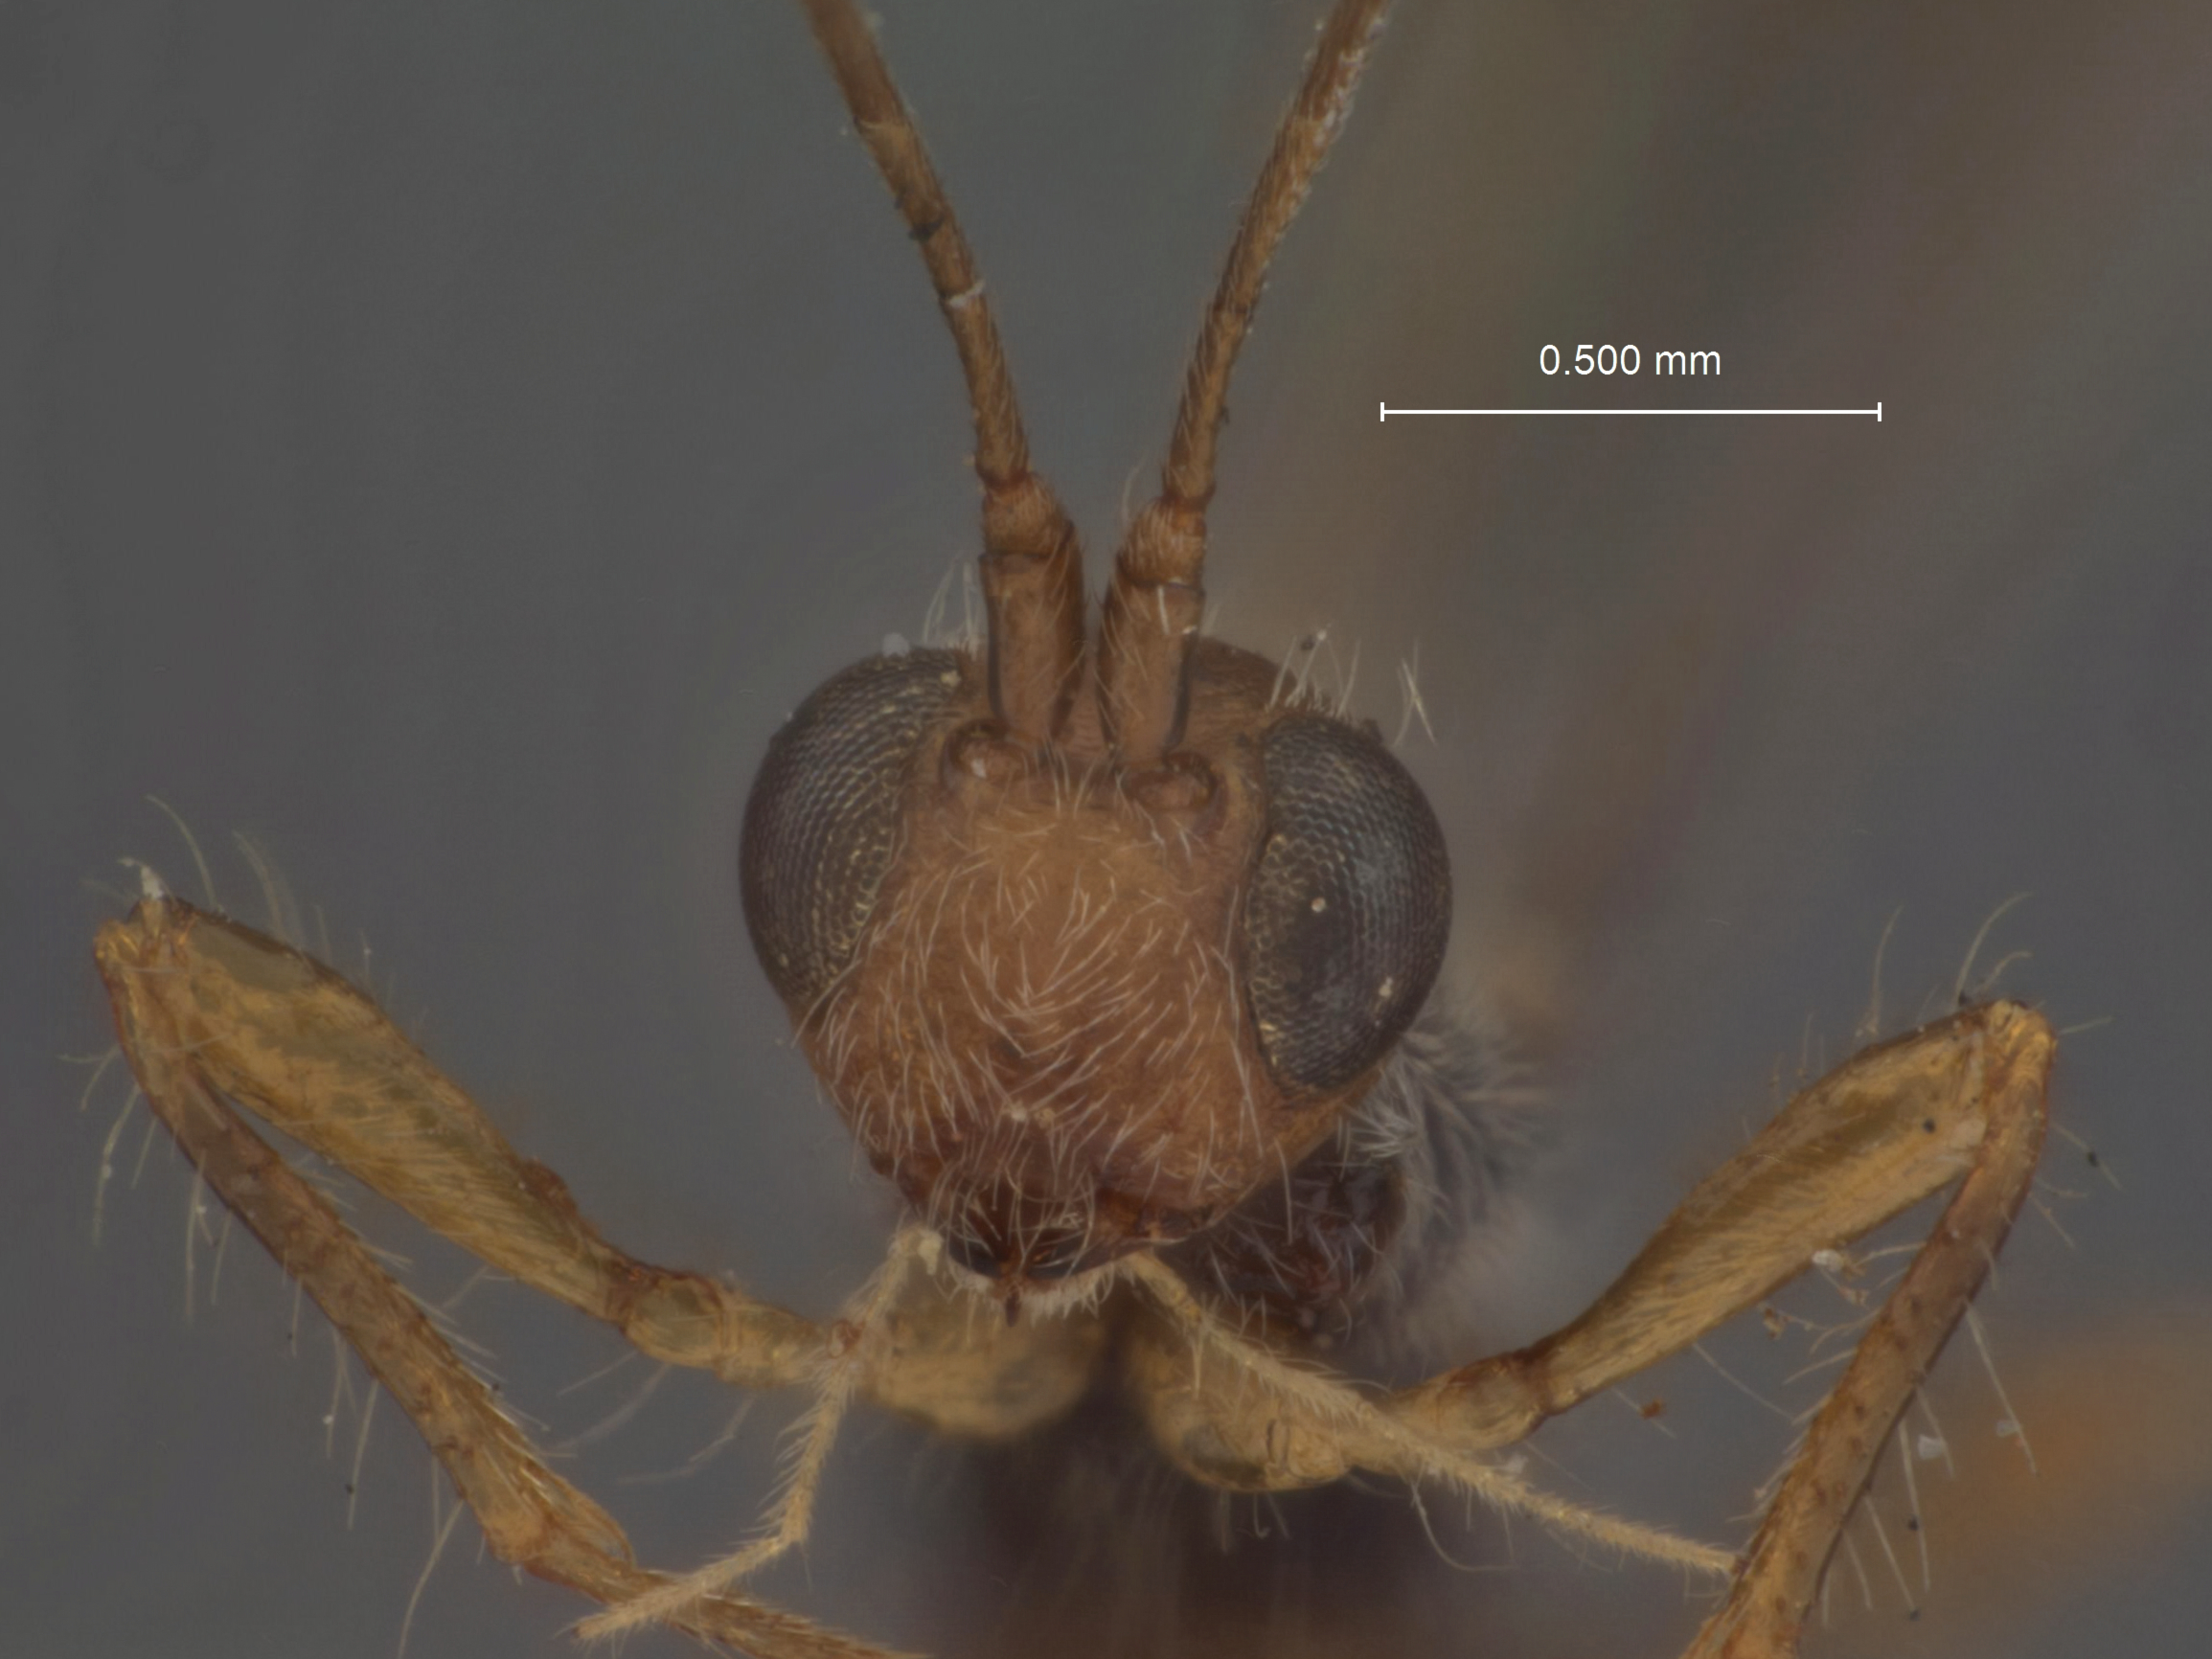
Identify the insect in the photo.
Paraspathius dindymus
